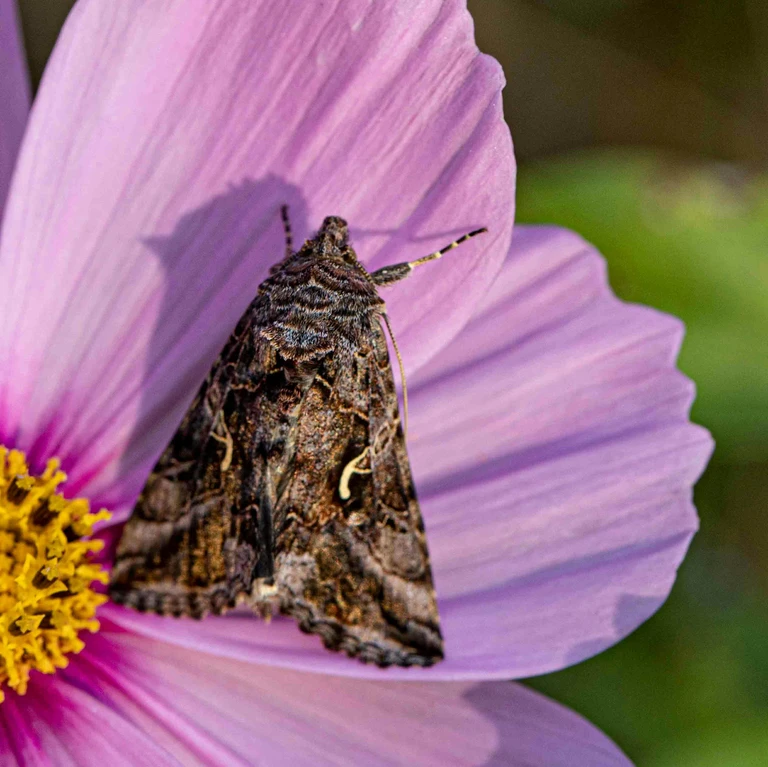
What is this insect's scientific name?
Autographa gamma
